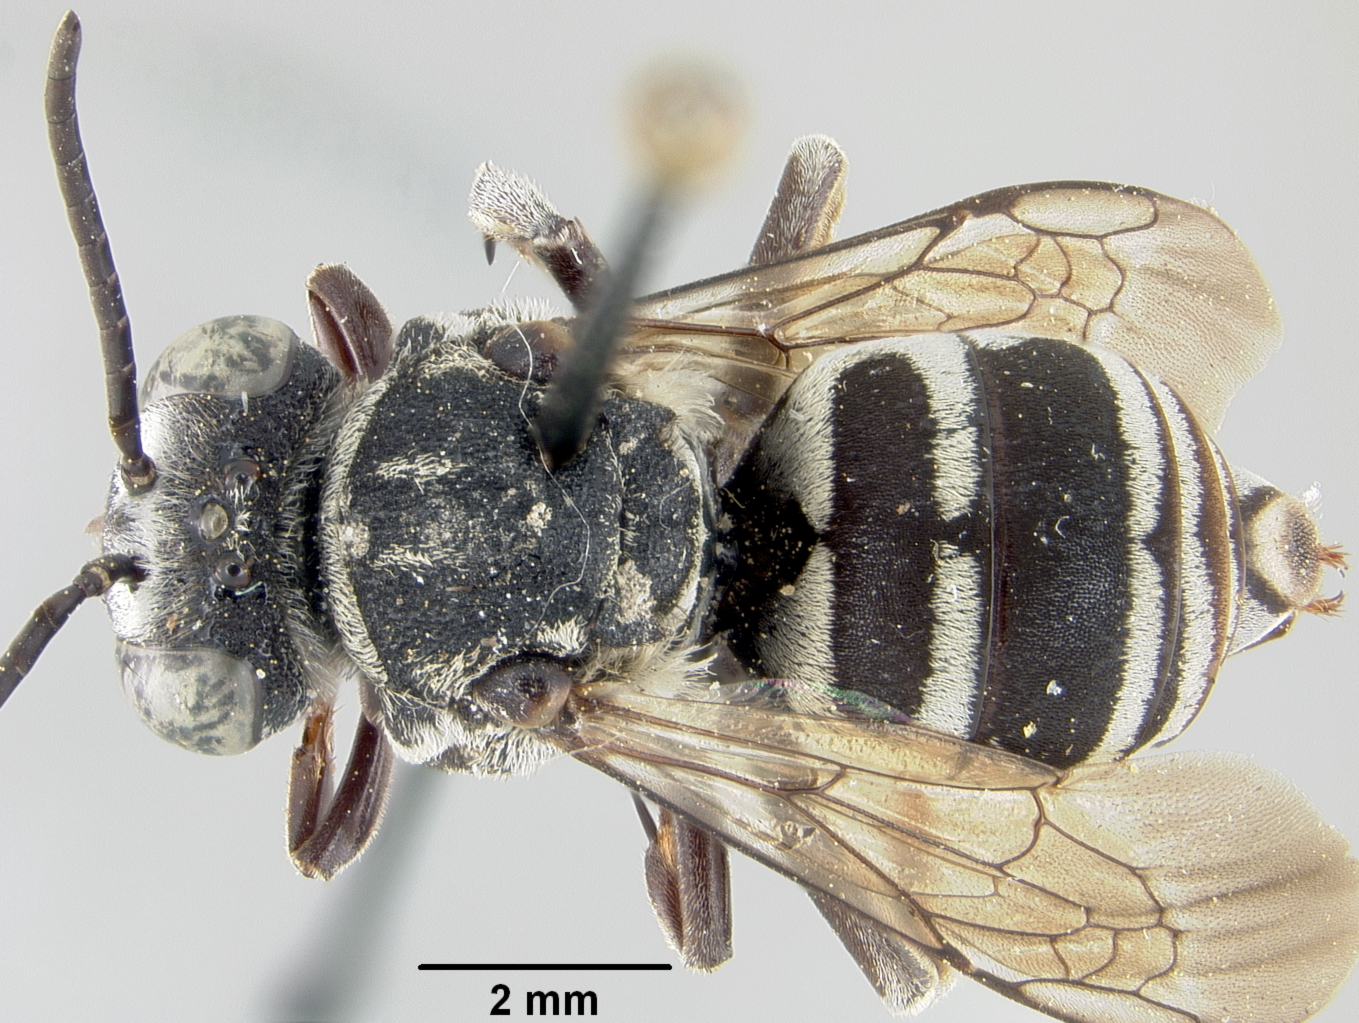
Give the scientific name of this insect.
Triepeolus micropygius
